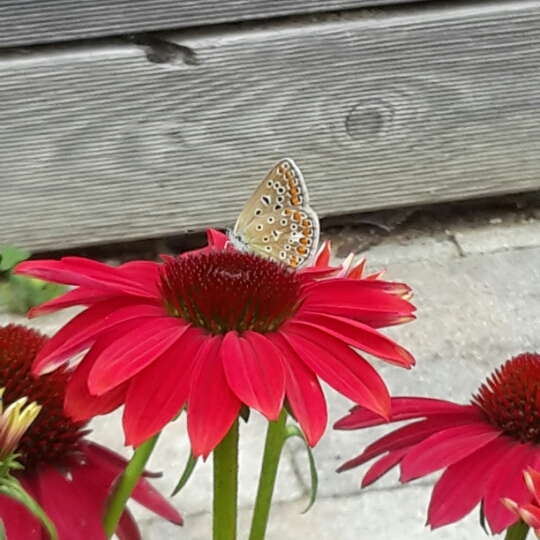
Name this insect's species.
Polyommatus icarus
